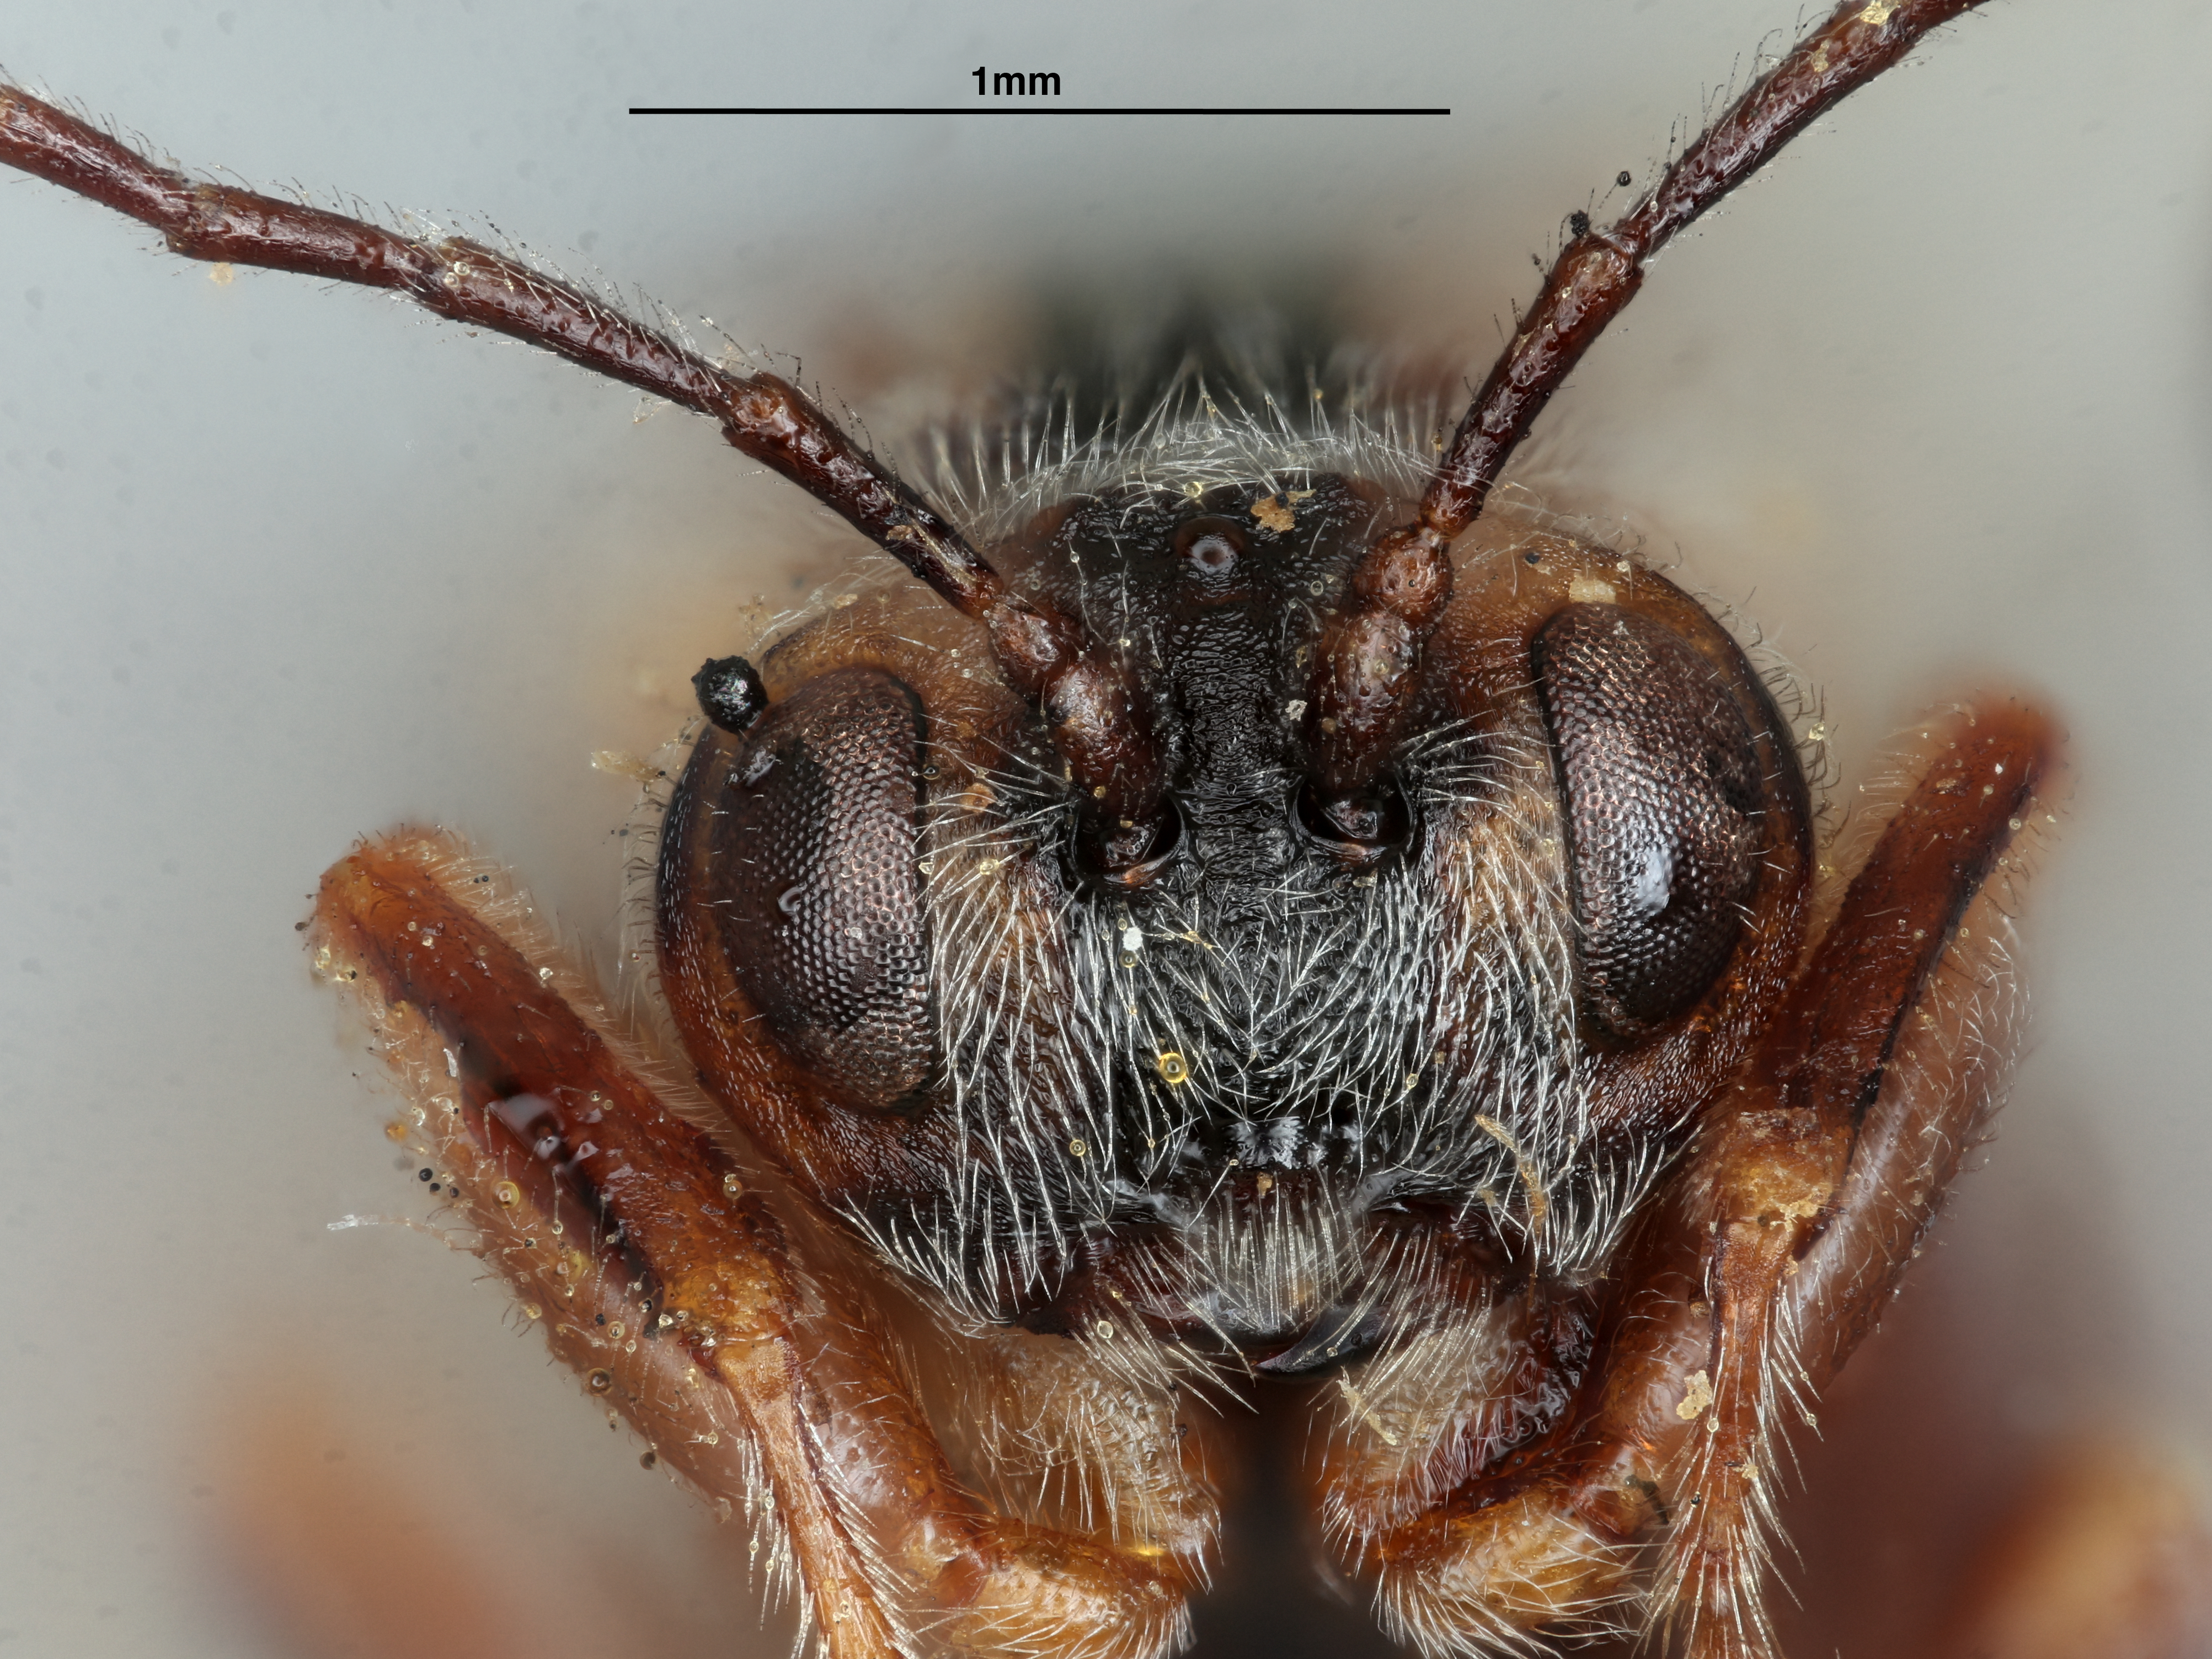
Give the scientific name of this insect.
Disholcaspis lacuna
